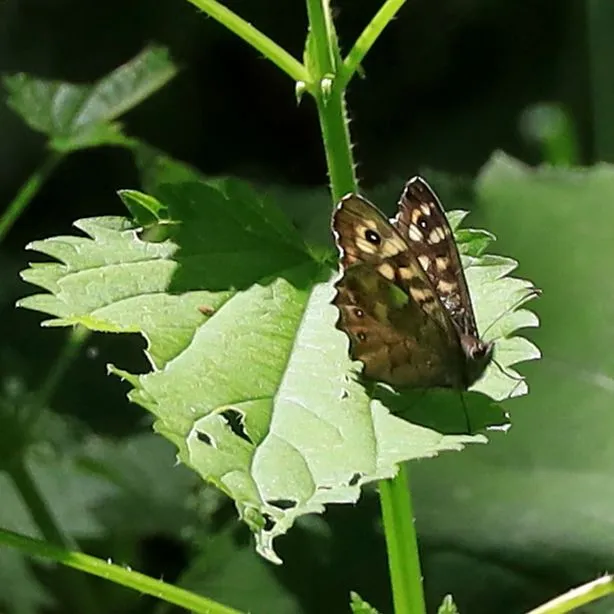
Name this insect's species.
Pararge aegeria
